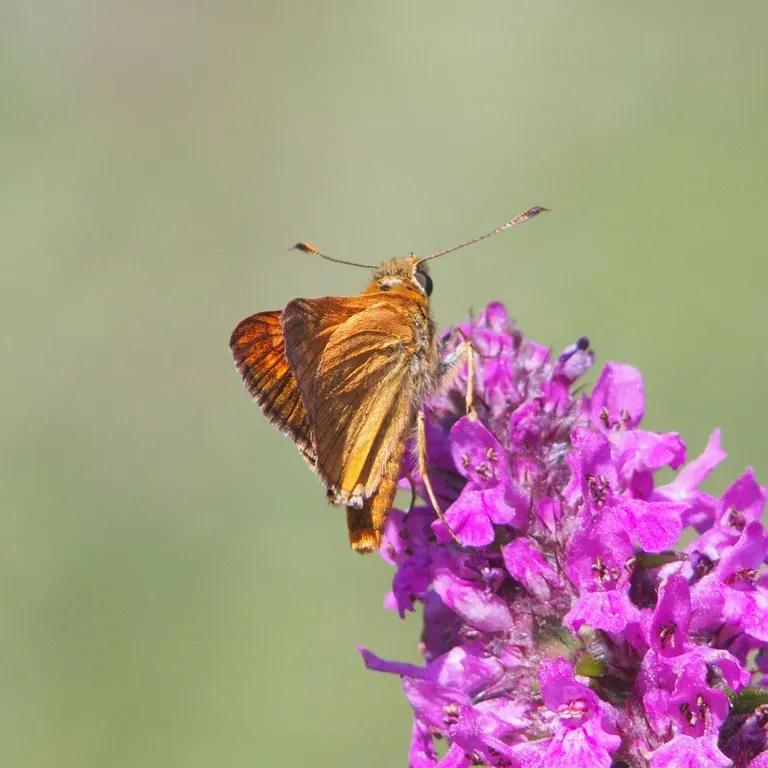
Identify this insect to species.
Ochlodes sylvanus (also Ochlodes venata)
